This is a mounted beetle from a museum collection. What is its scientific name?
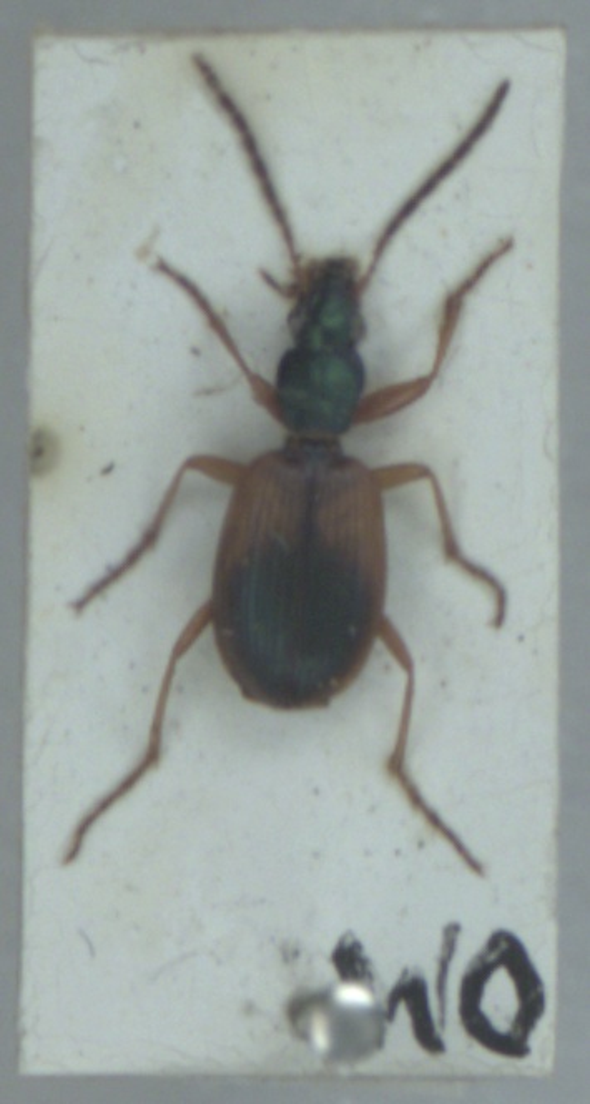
Anchomenus dorsalis
